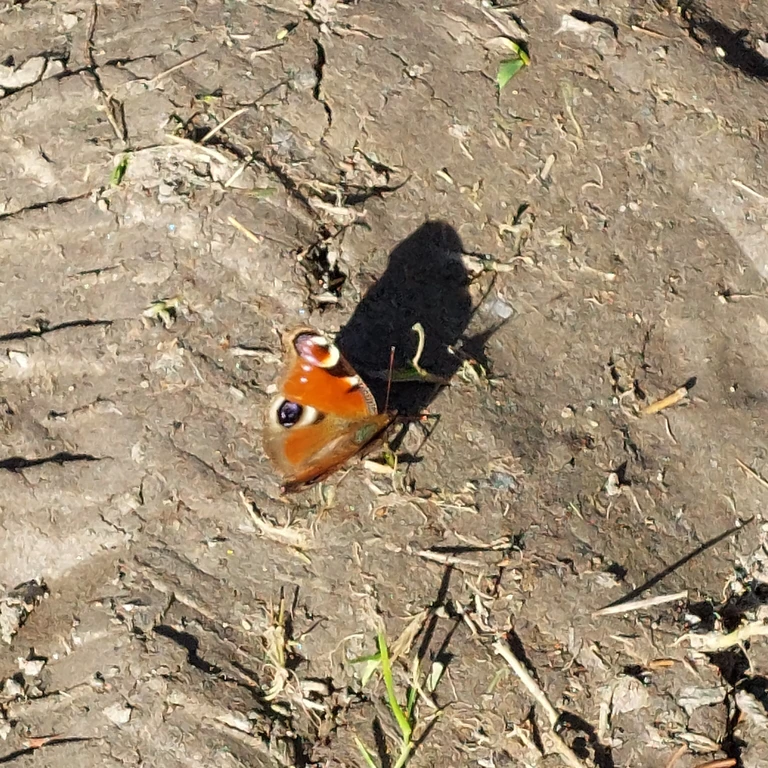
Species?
Aglais io
